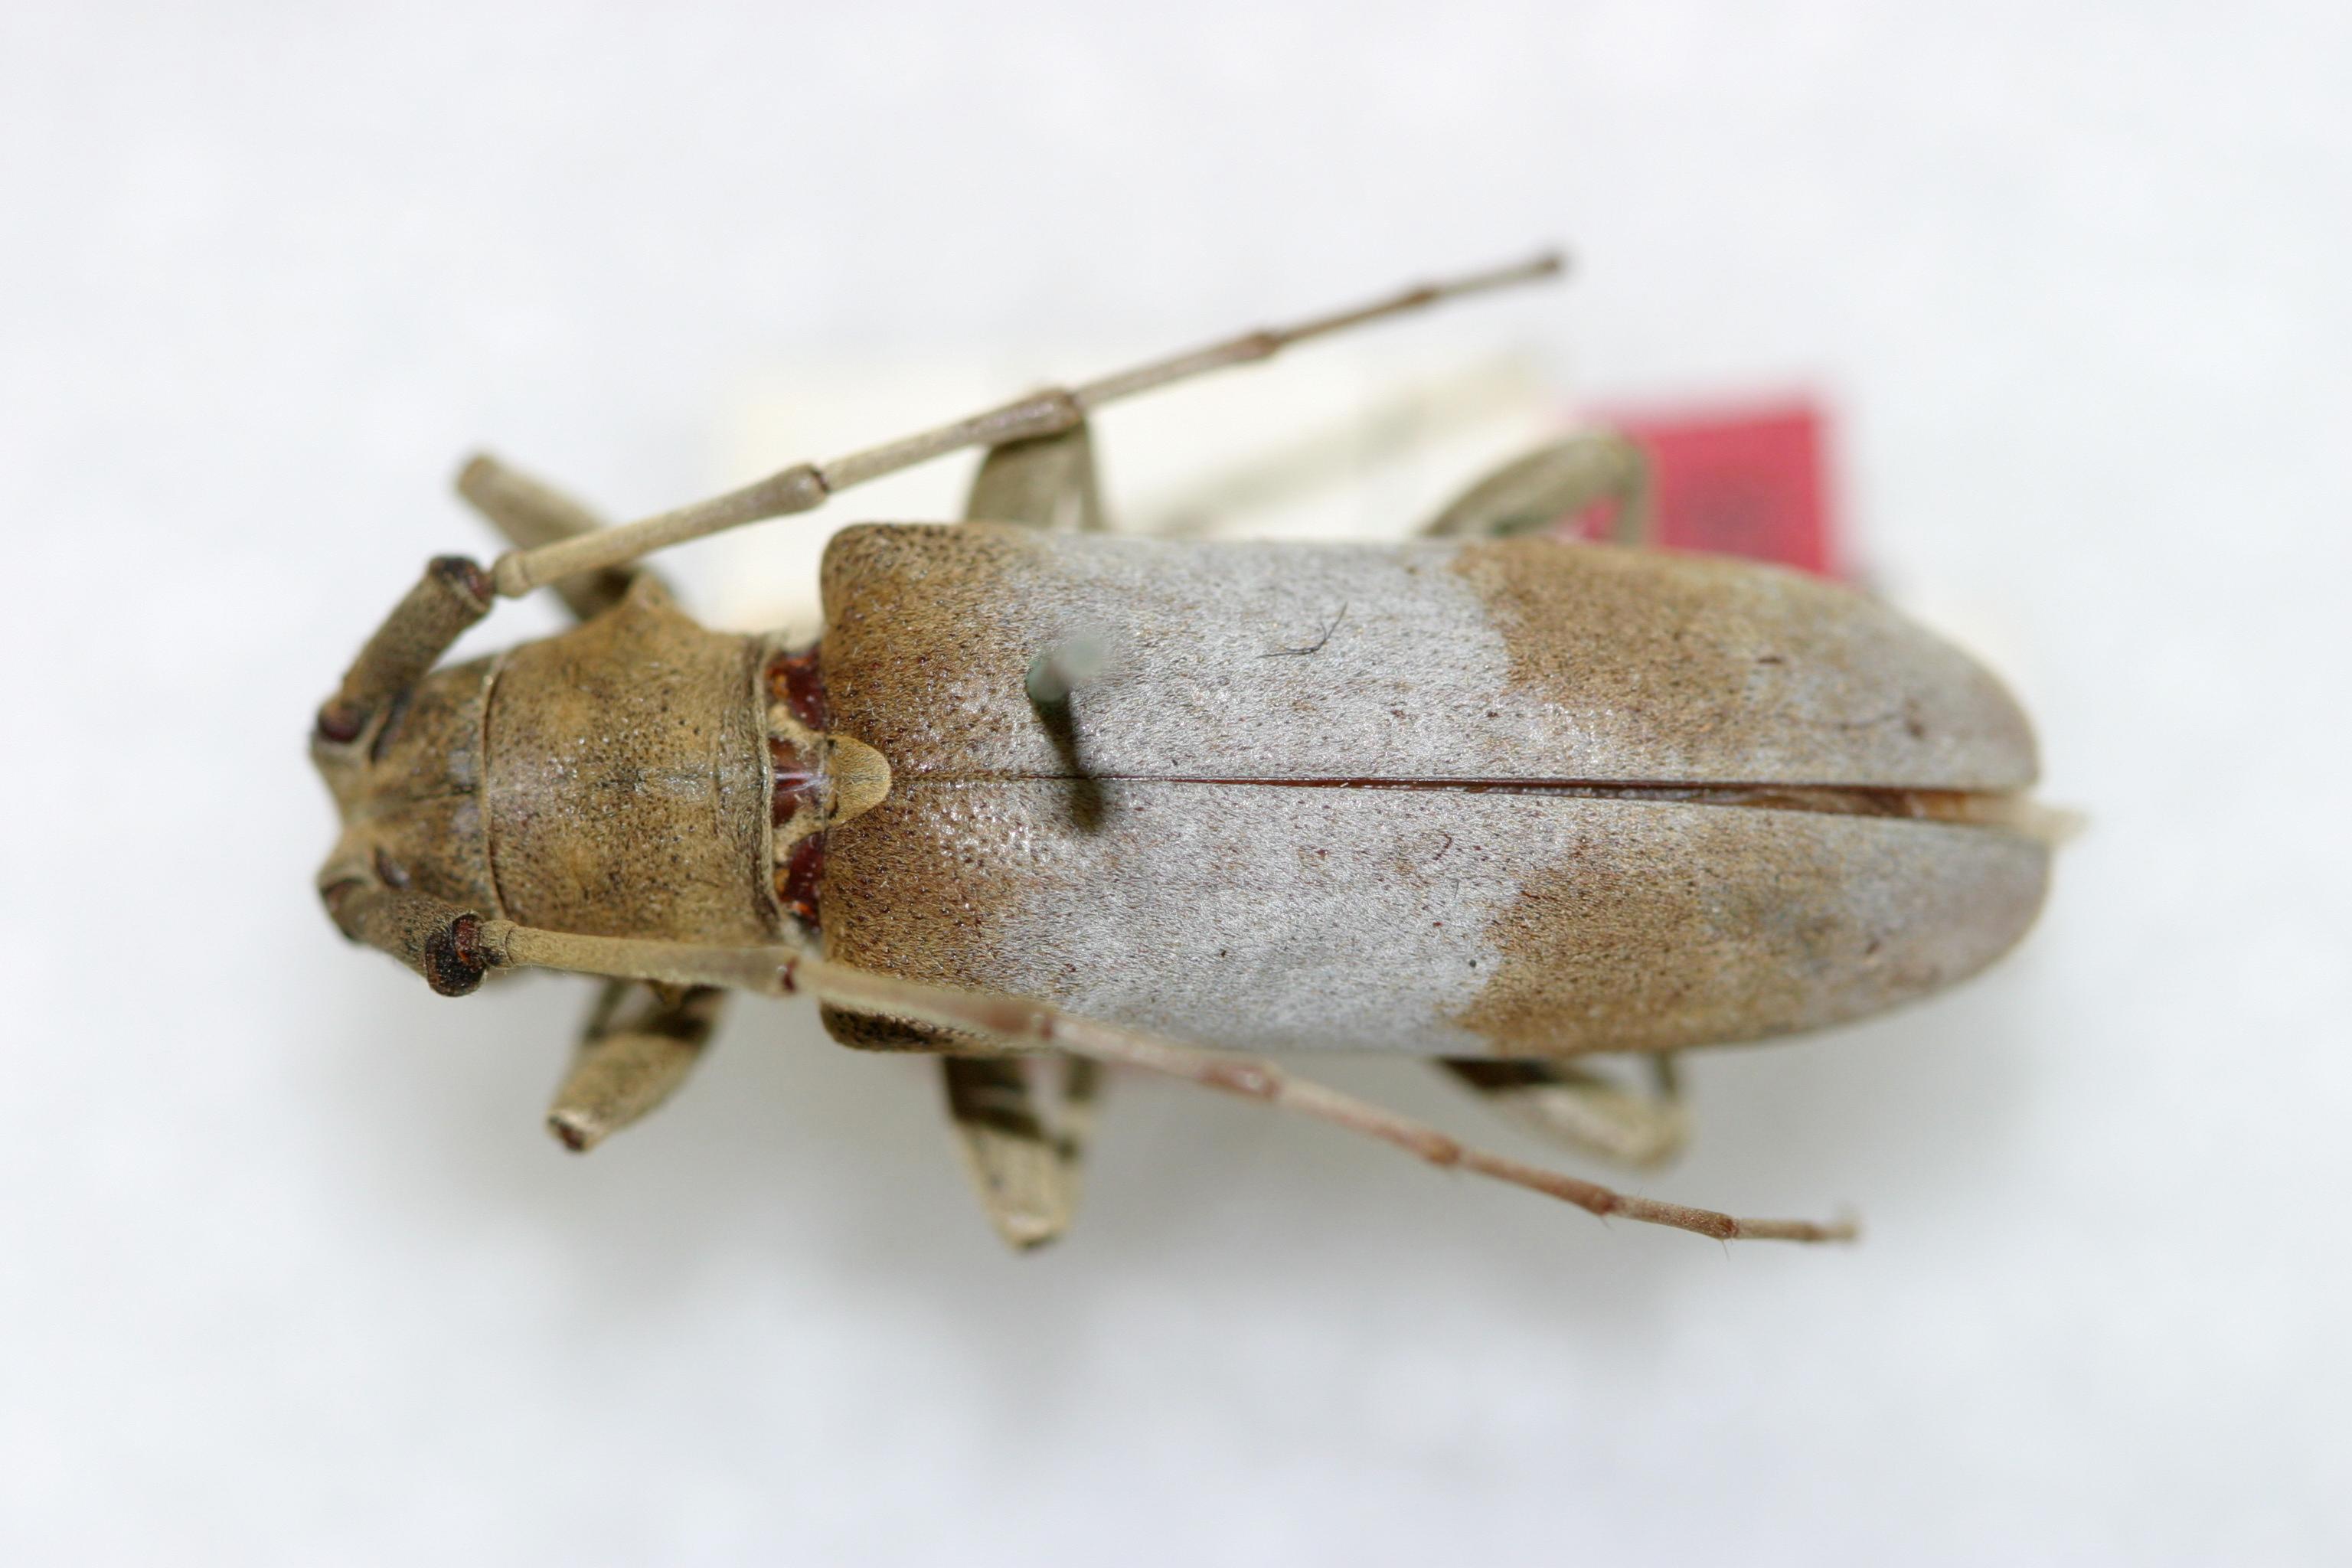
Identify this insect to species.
Goes fisheri
